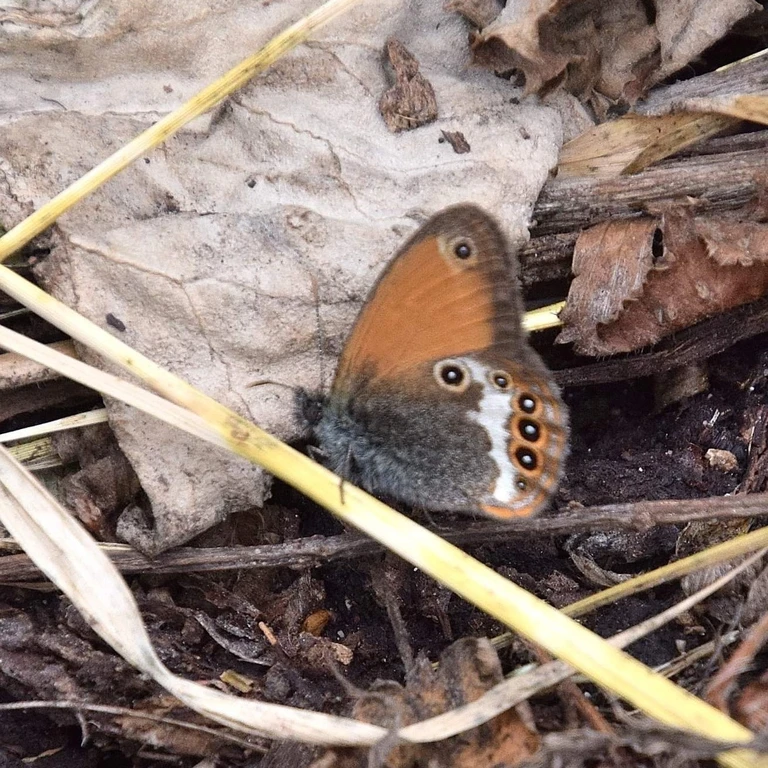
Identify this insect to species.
Coenonympha arcania
